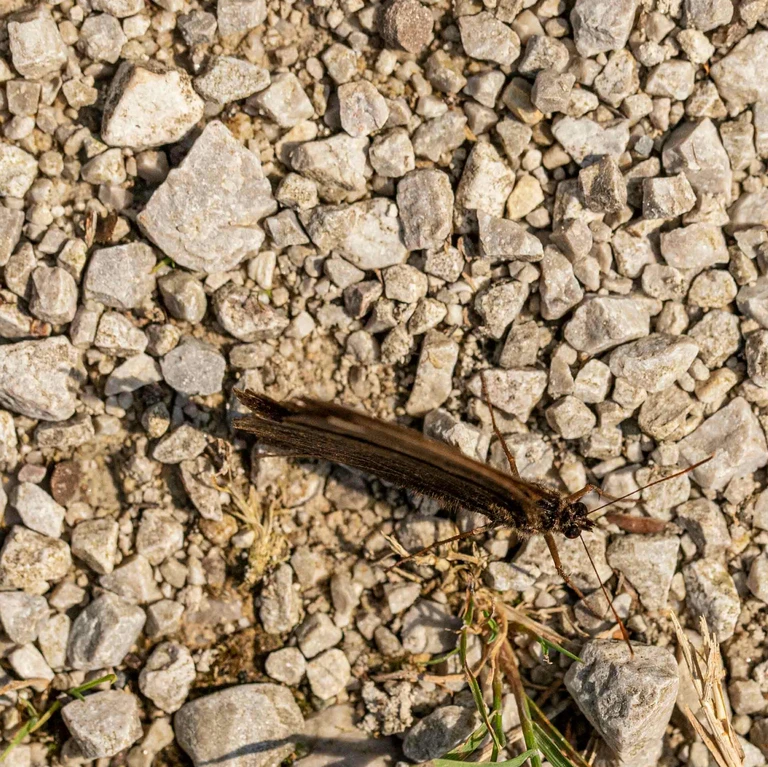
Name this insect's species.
Minois dryas
